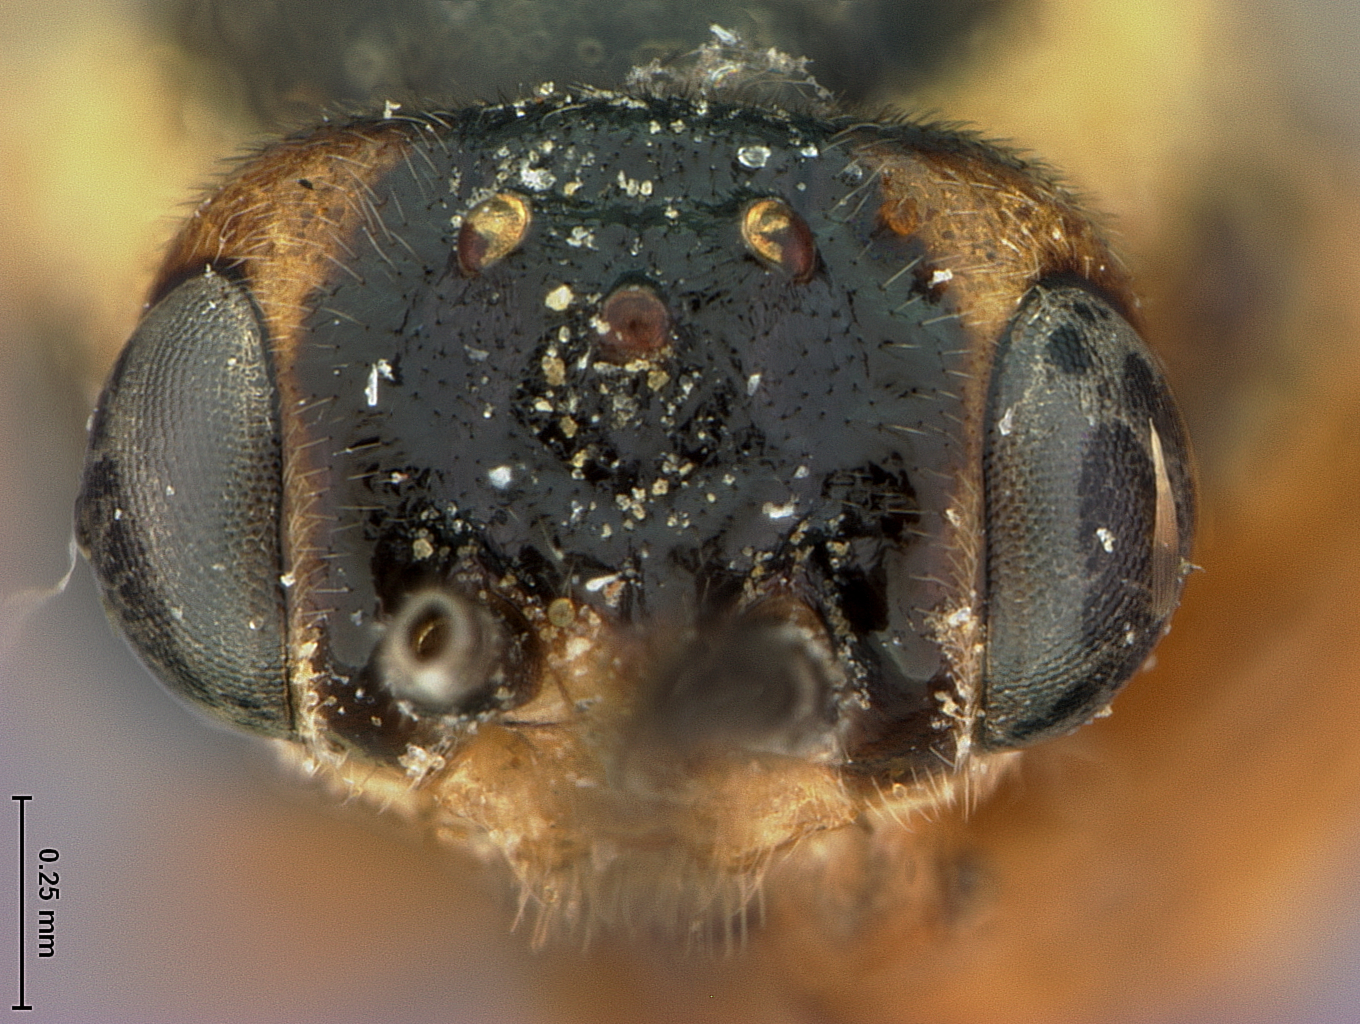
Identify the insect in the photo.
Euura cosensii
